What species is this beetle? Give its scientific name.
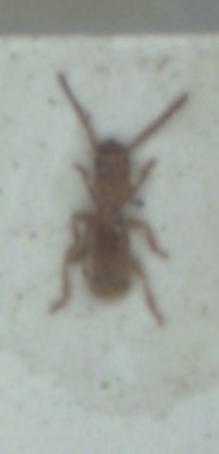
Aepus marinus
